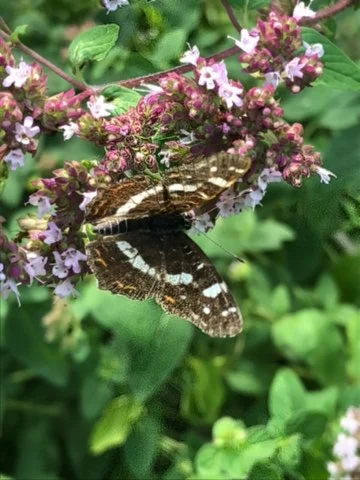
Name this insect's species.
Araschnia levana
